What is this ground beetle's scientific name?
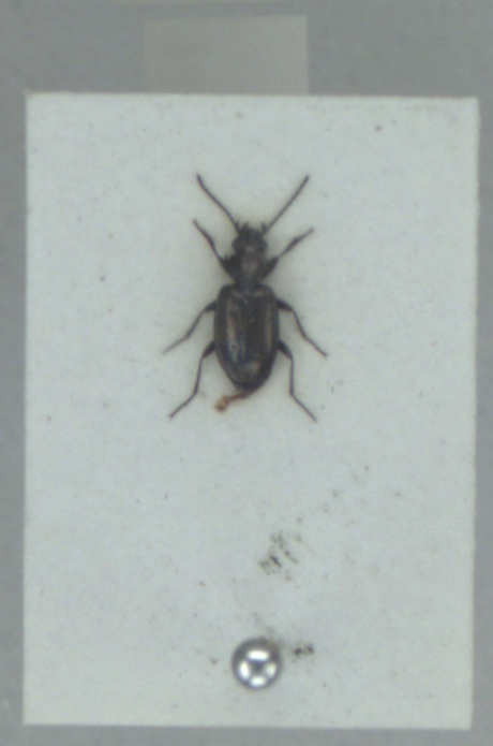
Bembidion punctulatum
